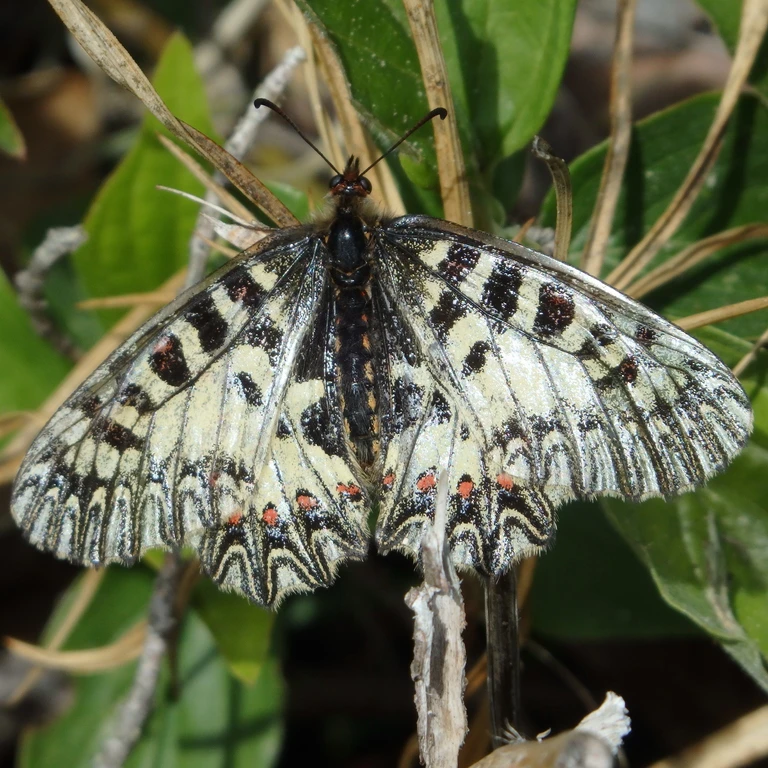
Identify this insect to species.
Zerynthia polyxena
